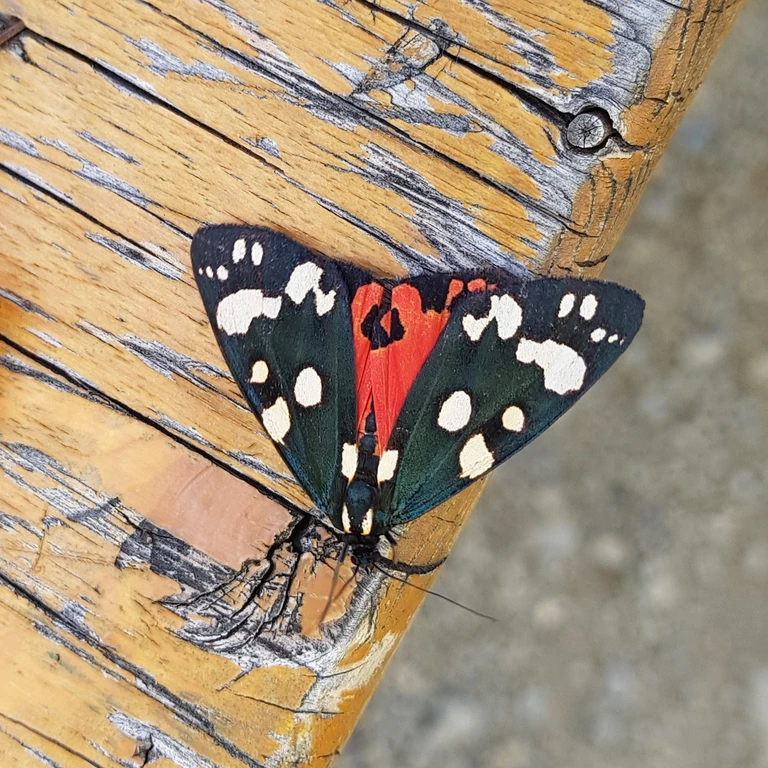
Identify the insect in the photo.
Callimorpha dominula
